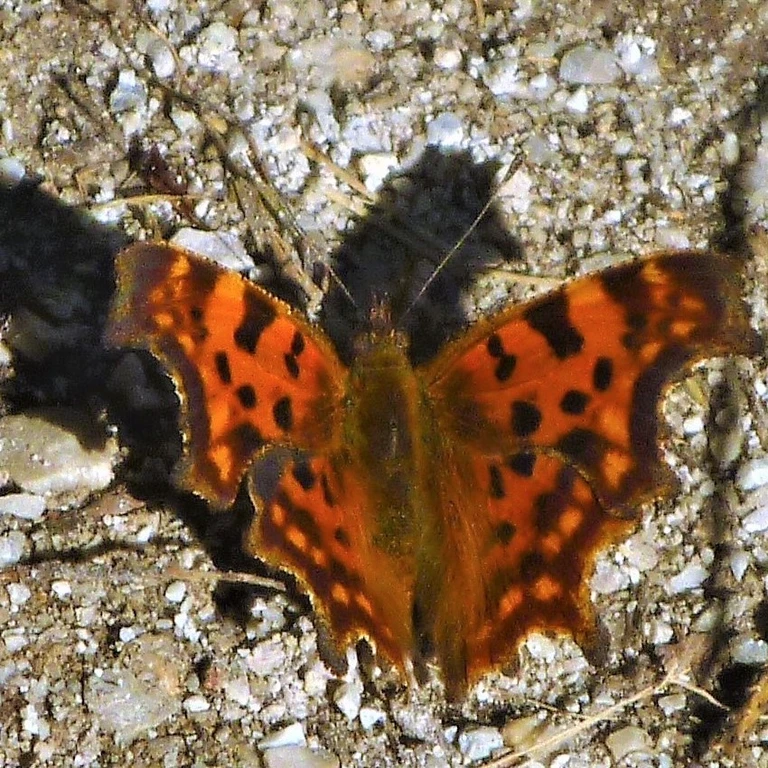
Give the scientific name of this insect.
Polygonia c-album
